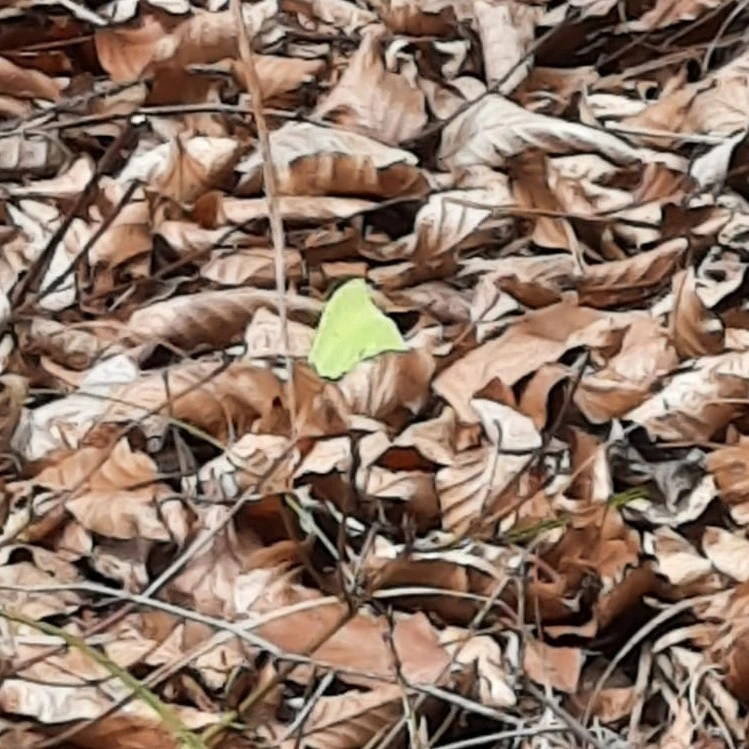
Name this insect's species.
Gonepteryx rhamni
